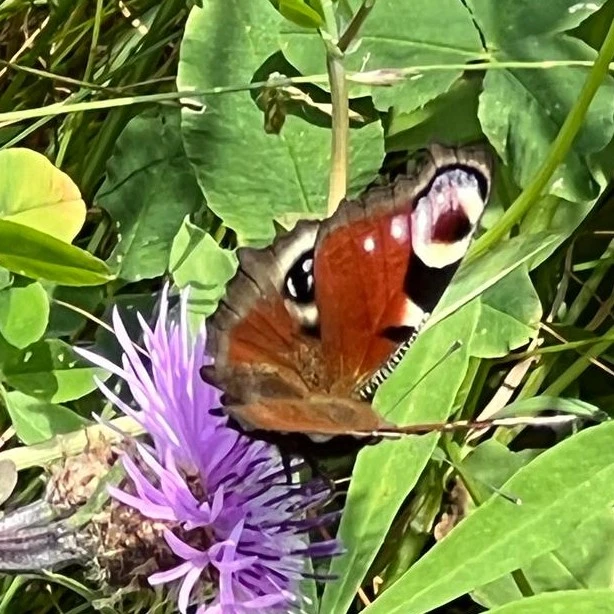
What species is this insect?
Aglais io
